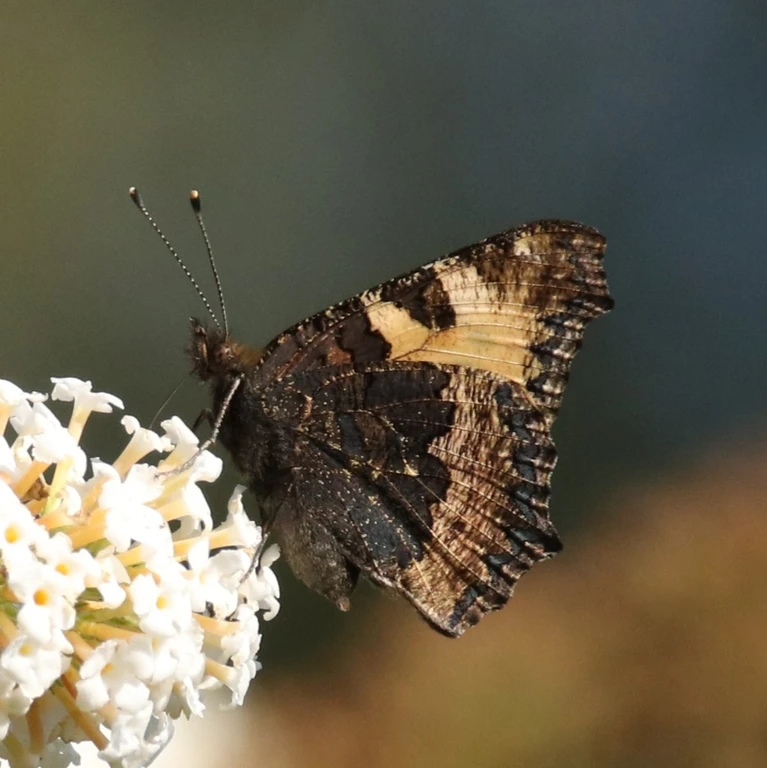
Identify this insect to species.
Aglais urticae
